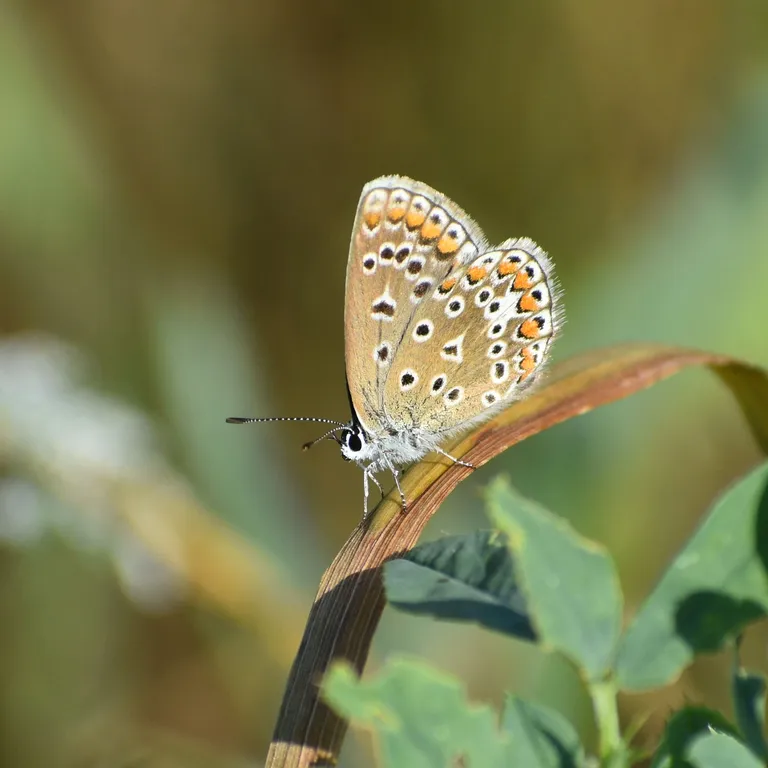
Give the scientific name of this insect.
Polyommatus icarus
